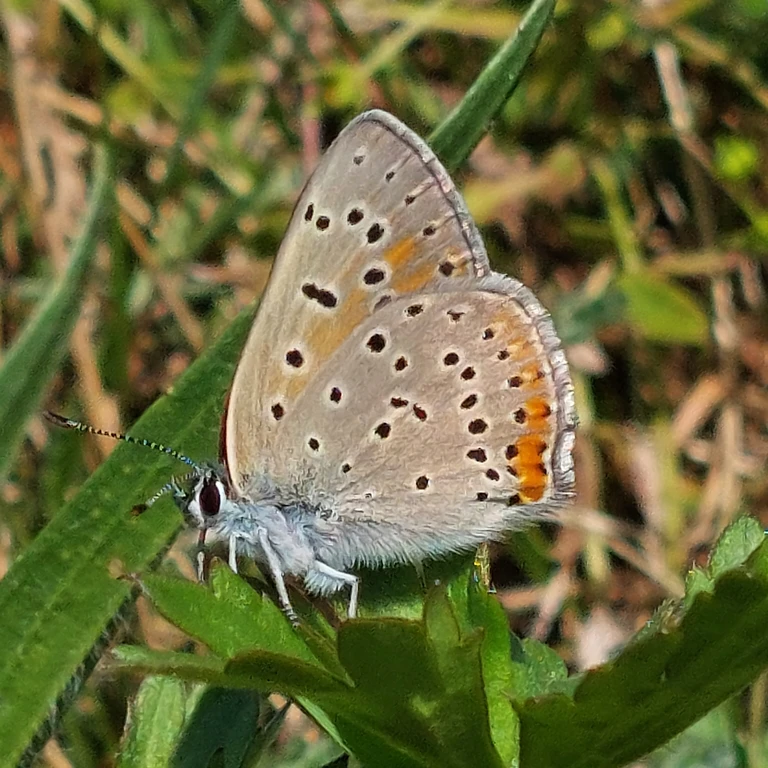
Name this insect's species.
Lycaena hippothoe (also Palaeochrysophanus hippothoe)
